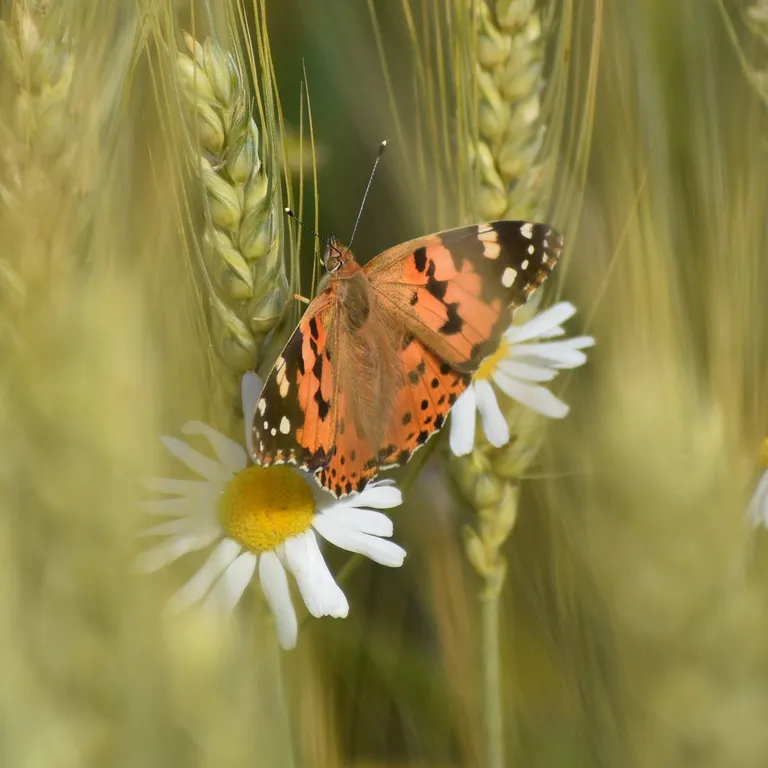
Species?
Vanessa cardui
